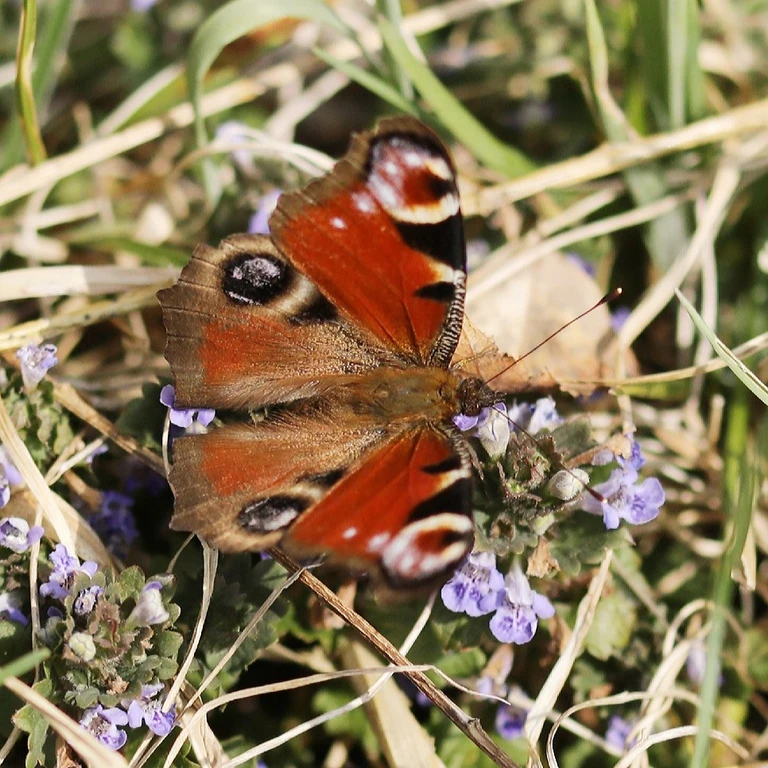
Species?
Aglais io
